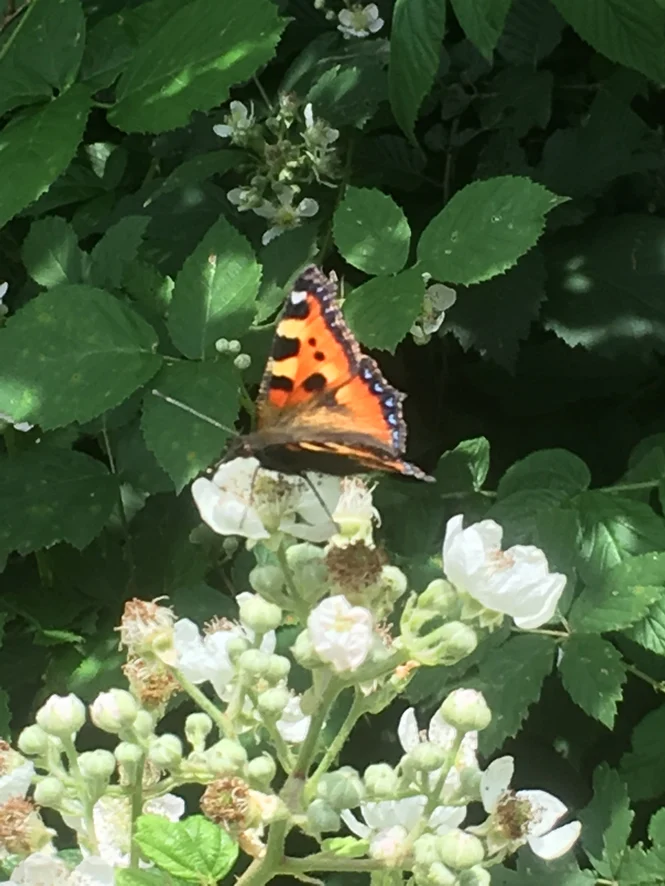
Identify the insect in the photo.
Aglais urticae
